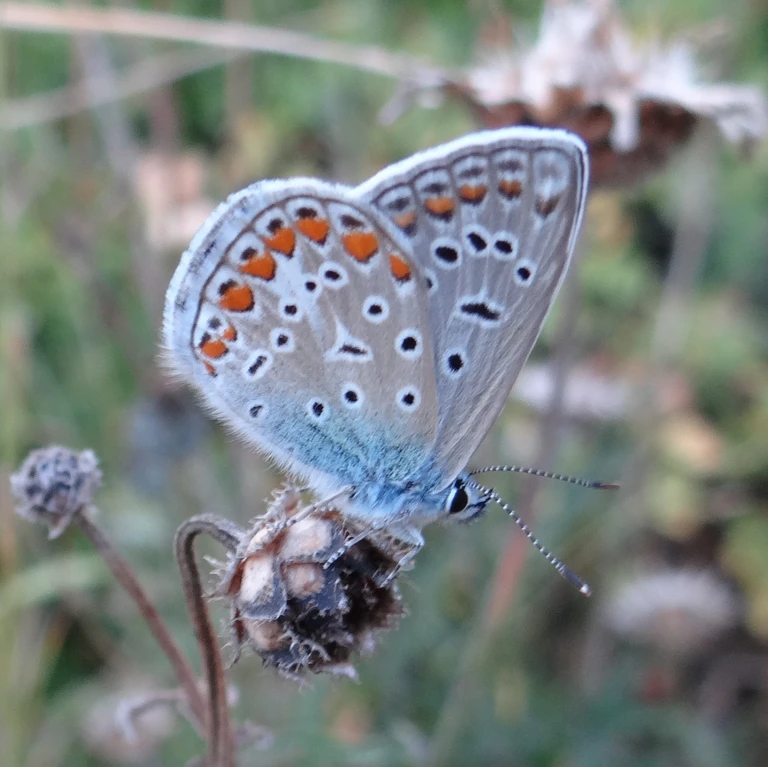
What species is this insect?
Polyommatus icarus
